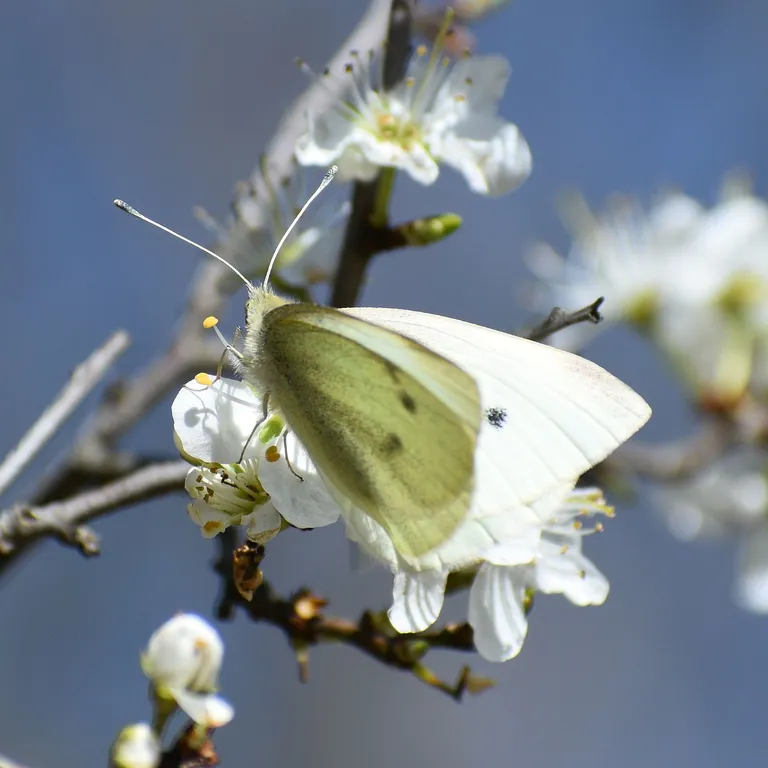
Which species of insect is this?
Pieris rapae
